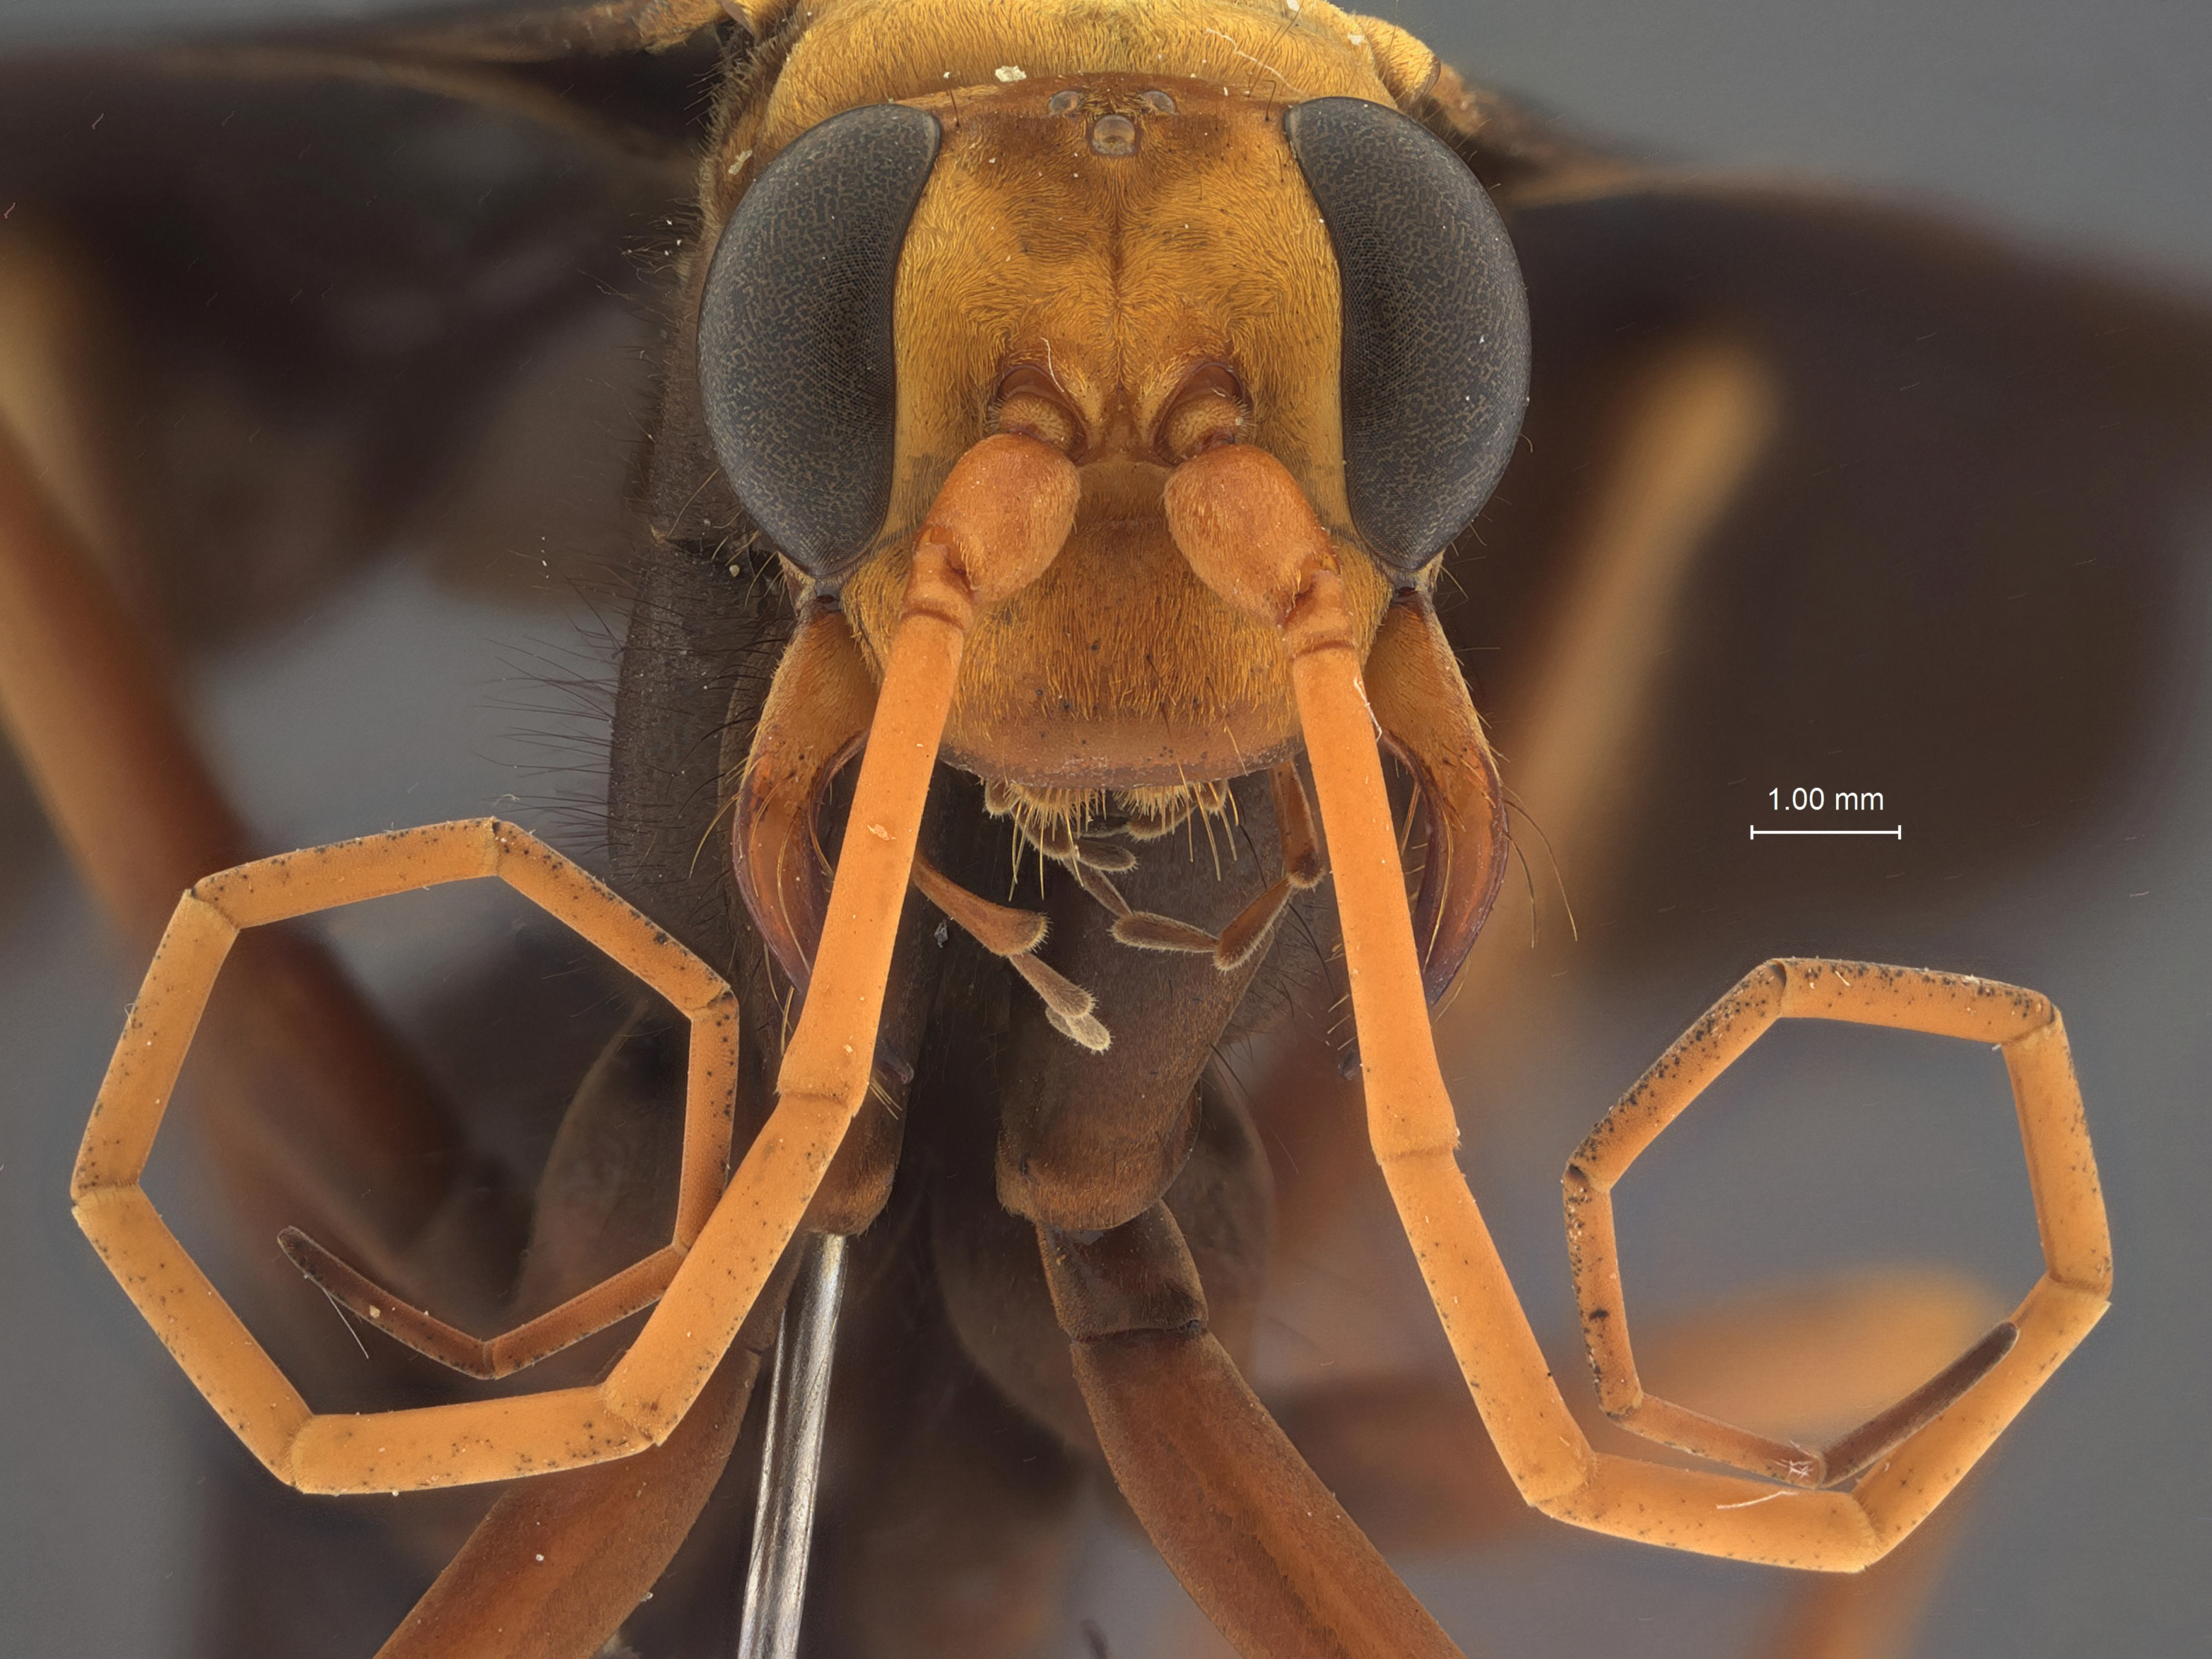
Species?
Leptodialepis formosanus
